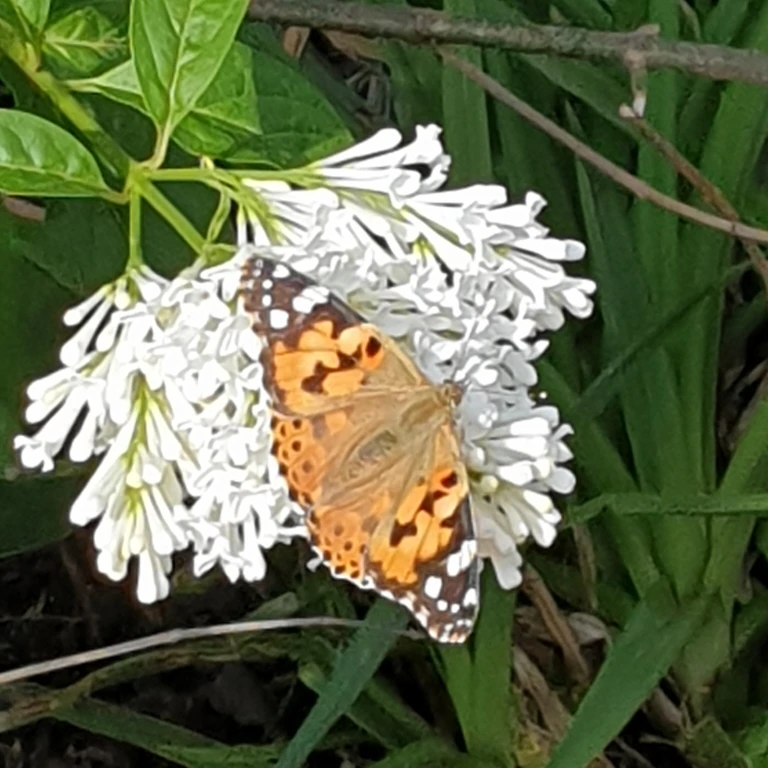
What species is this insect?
Vanessa cardui
